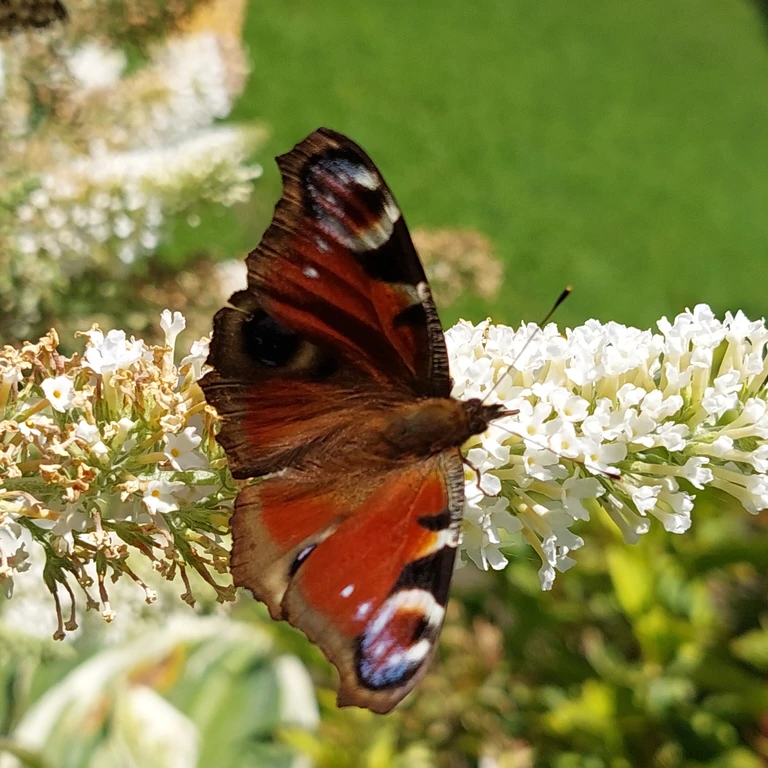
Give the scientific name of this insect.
Aglais io
